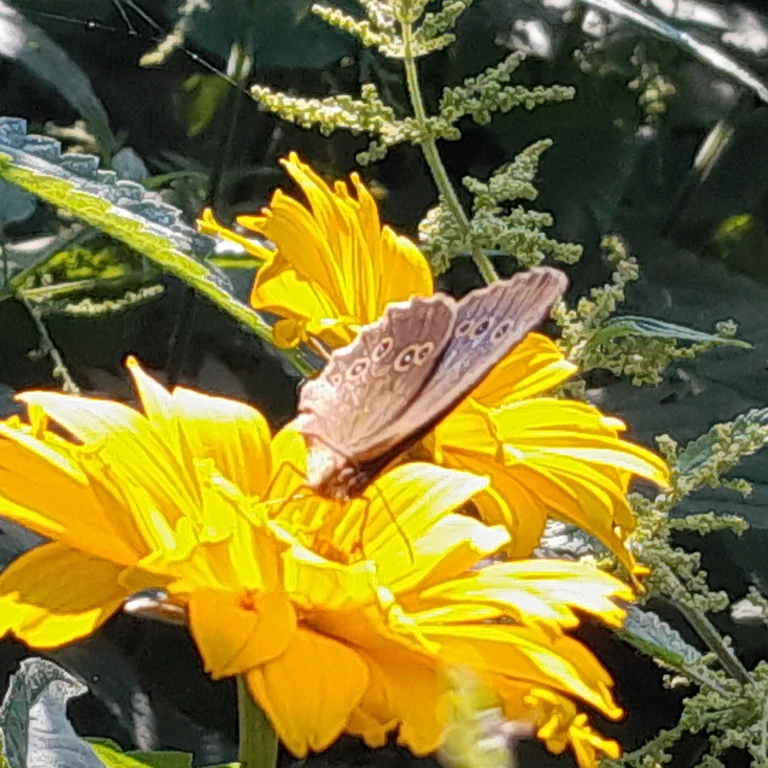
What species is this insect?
Aphantopus hyperantus
